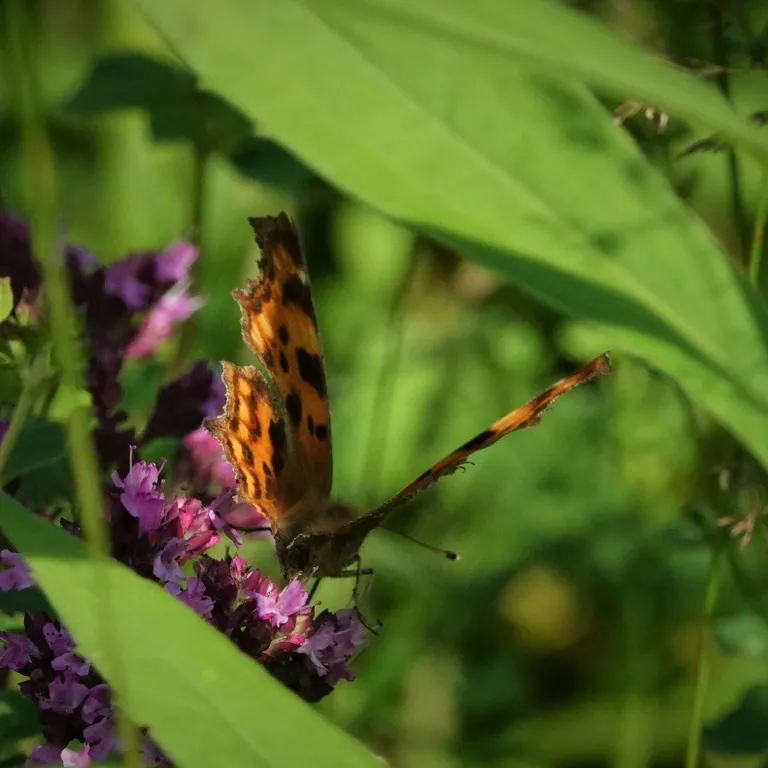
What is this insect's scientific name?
Polygonia c-album
